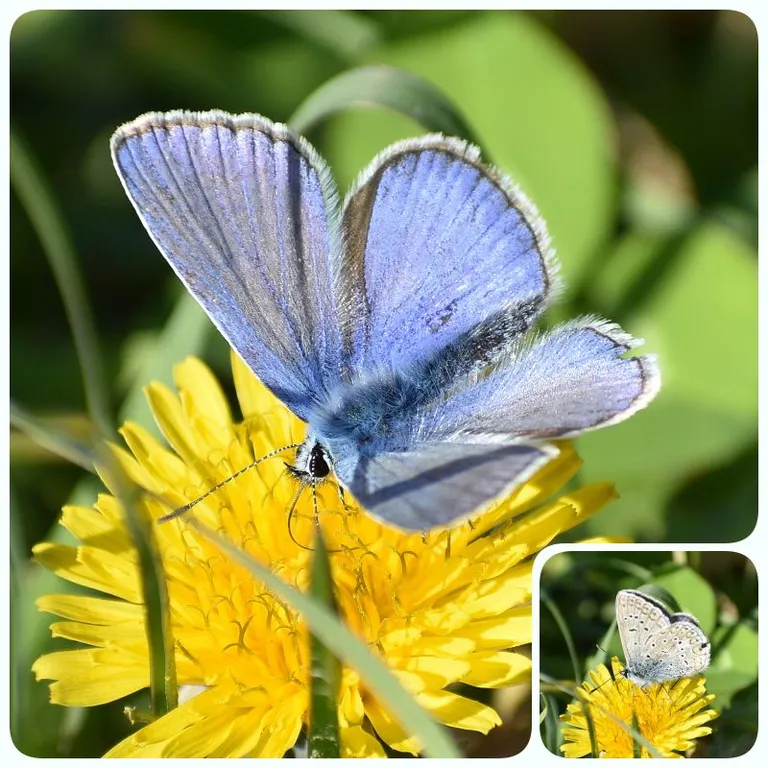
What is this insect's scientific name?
Polyommatus icarus
